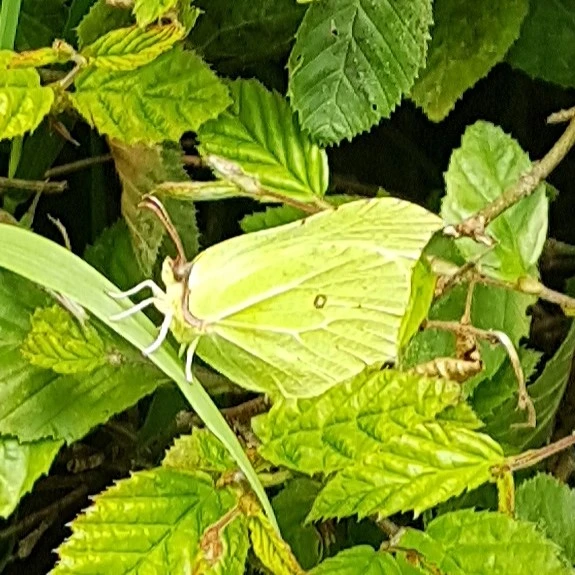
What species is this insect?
Gonepteryx rhamni
